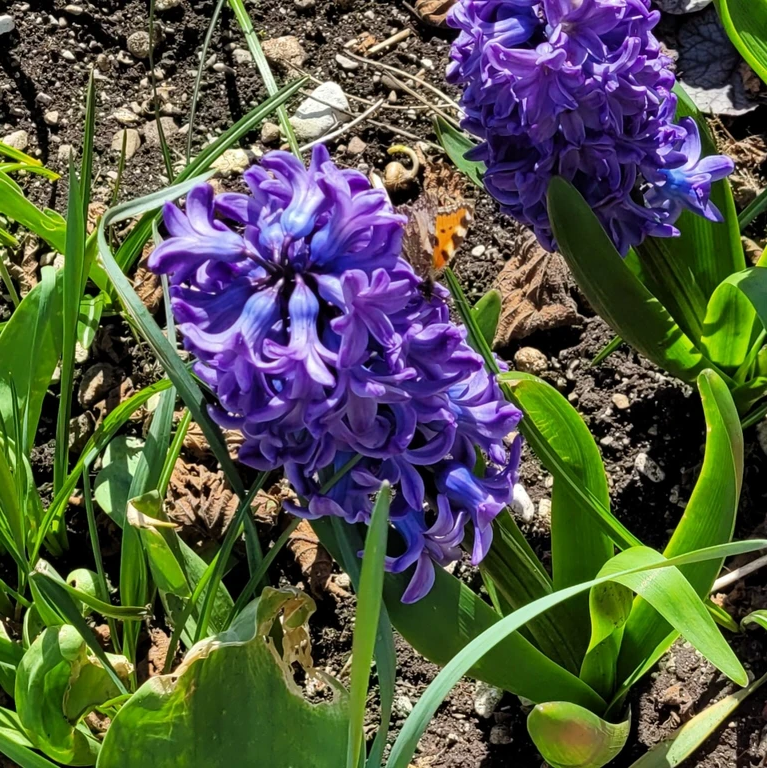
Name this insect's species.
Aglais urticae
